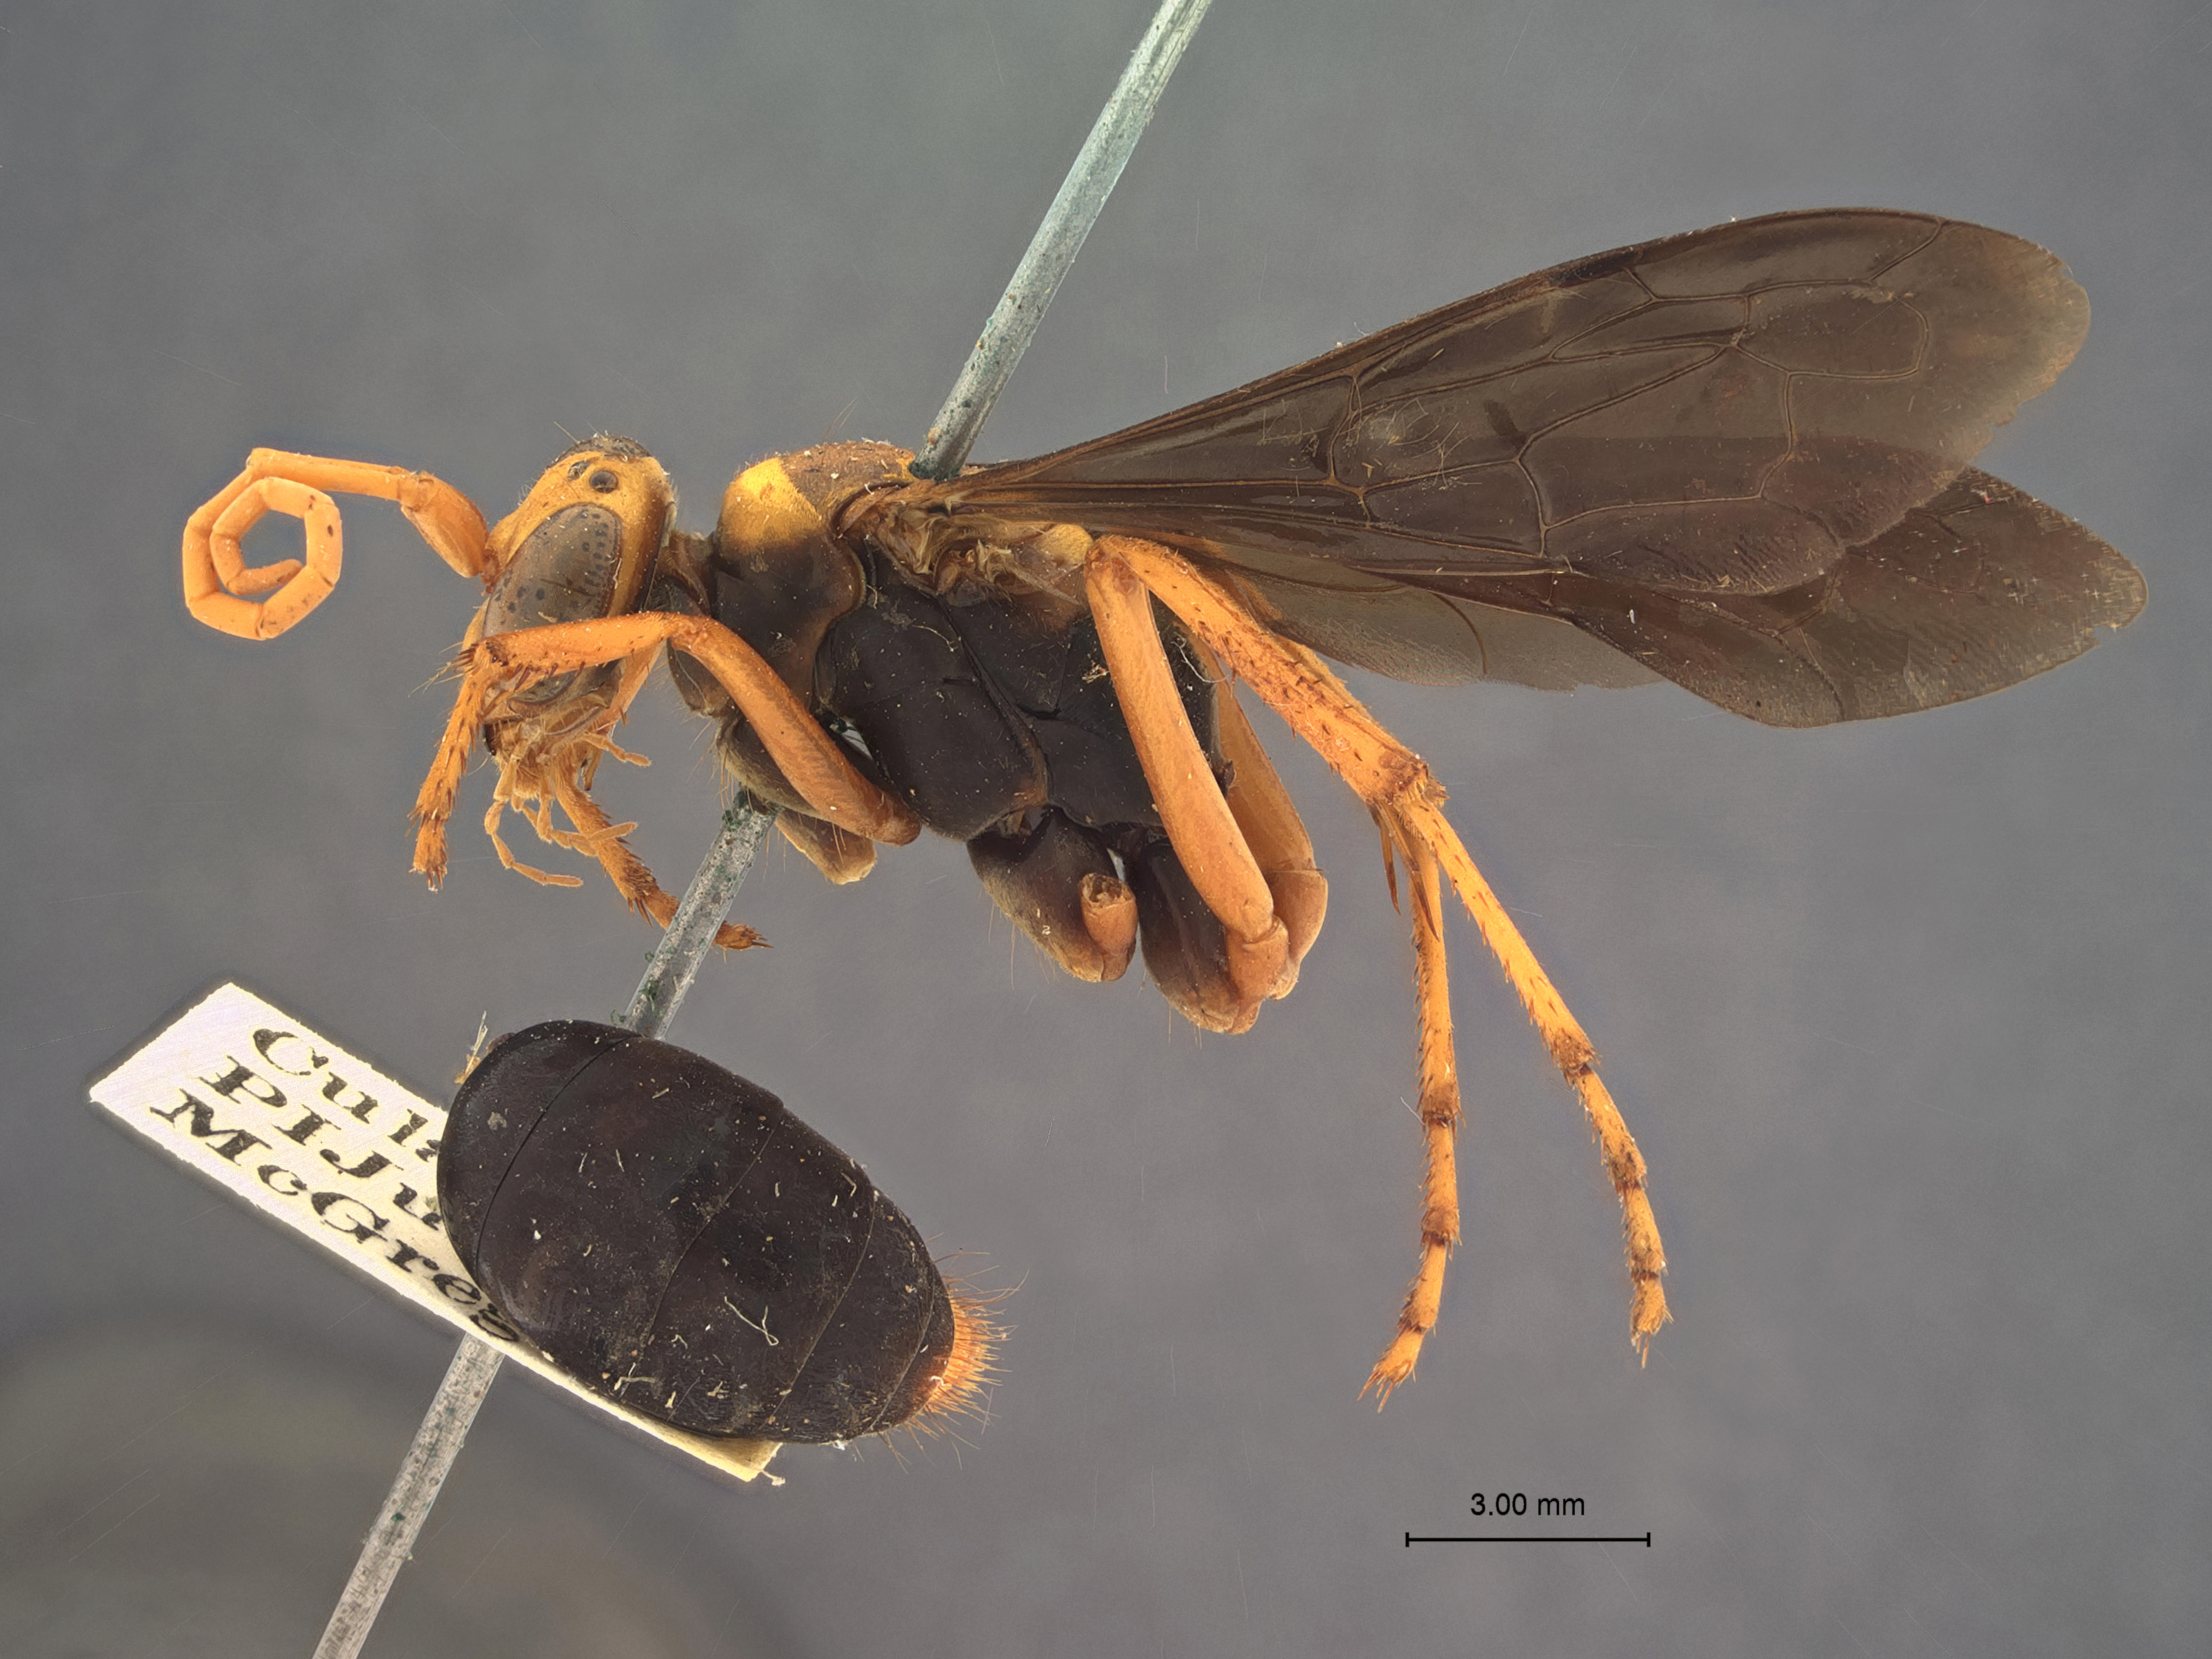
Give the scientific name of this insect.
Hemipepsis minora
